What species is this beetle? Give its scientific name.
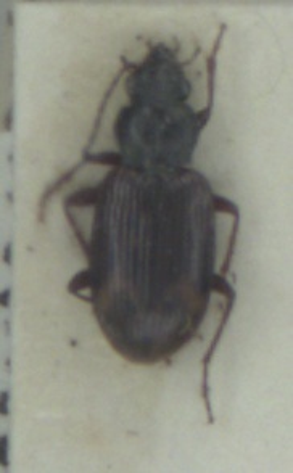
Bembidion dentellum
